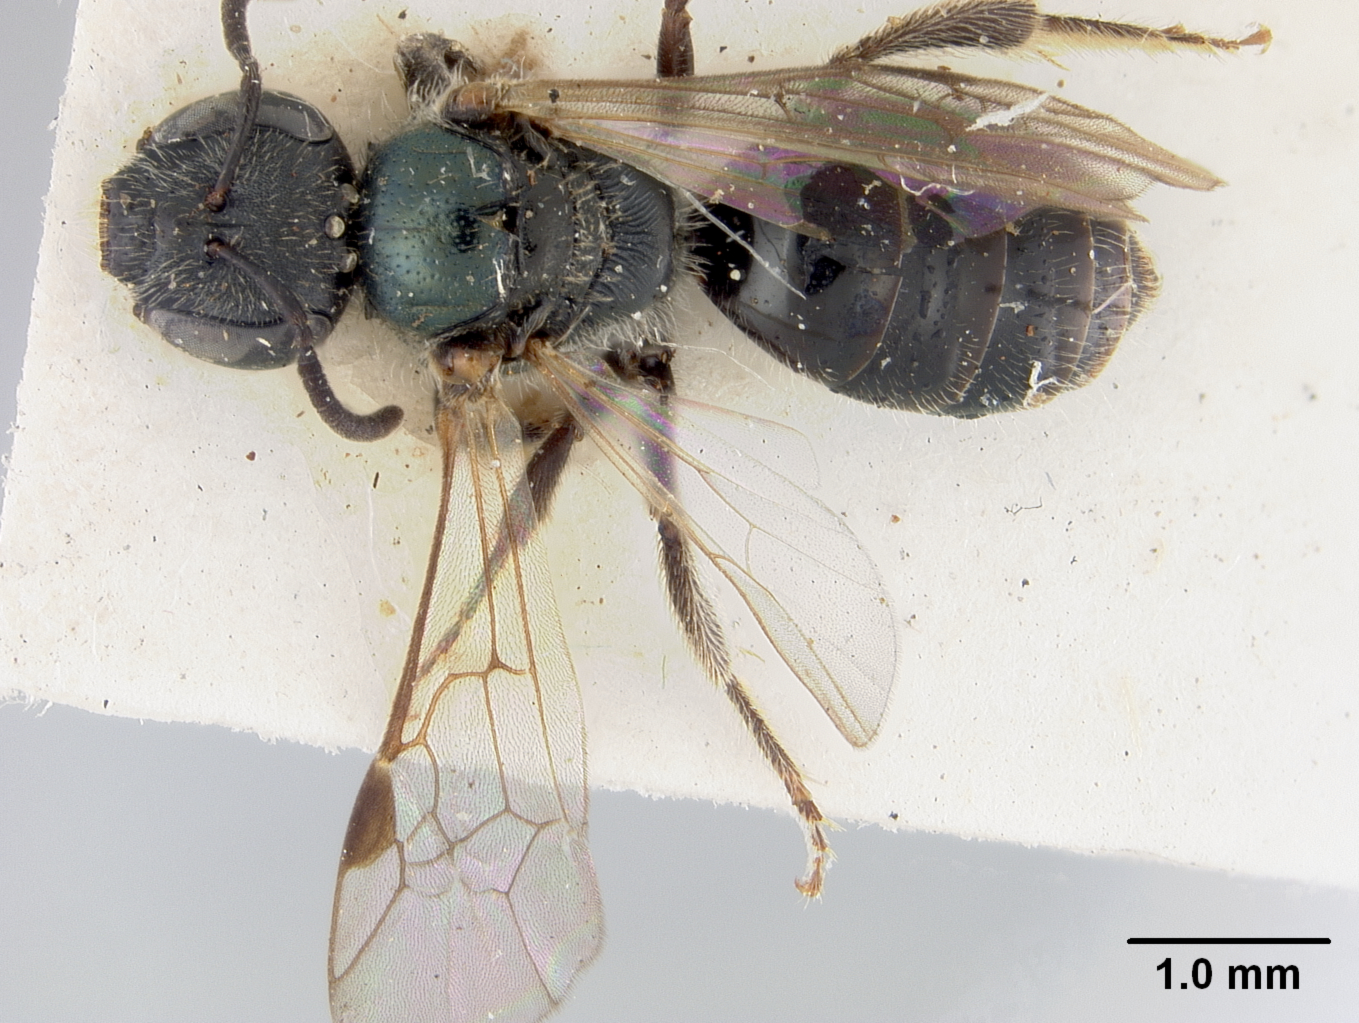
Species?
Halictus demissus
